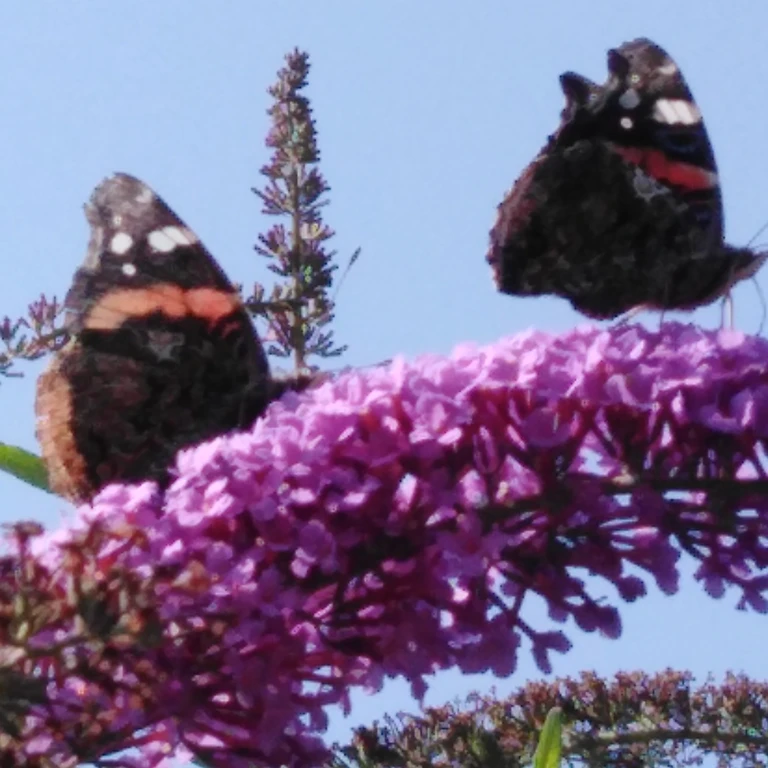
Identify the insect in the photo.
Vanessa atalanta
